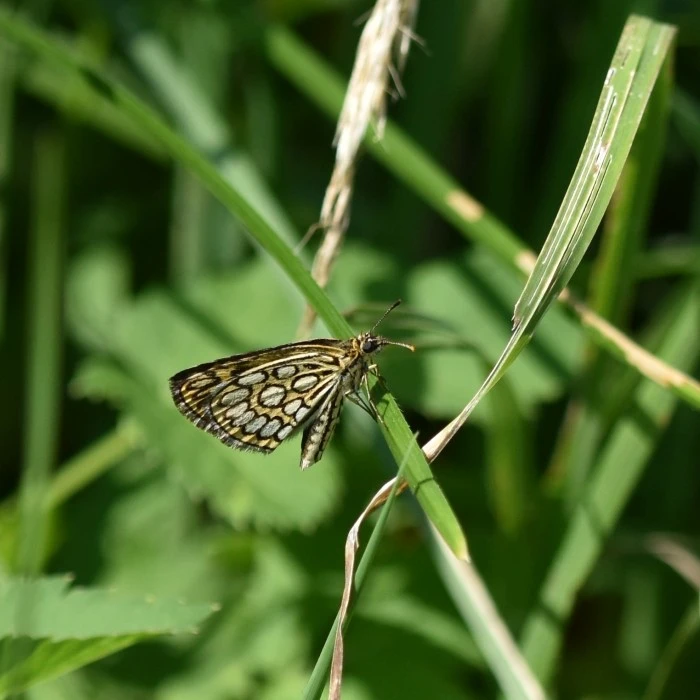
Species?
Heteropterus morpheus
